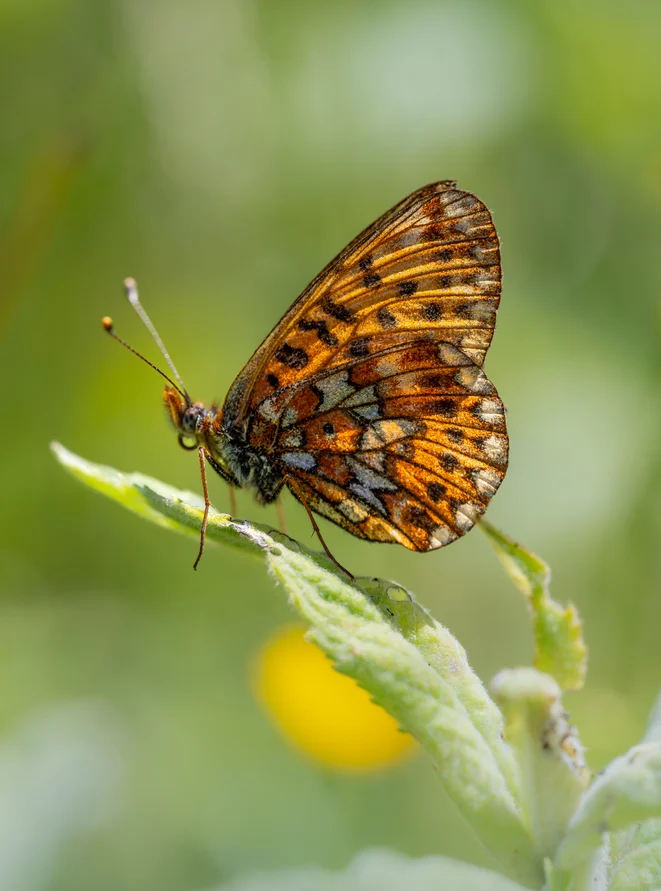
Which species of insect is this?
Boloria euphrosyne (also Clossiana euphrosyne)
